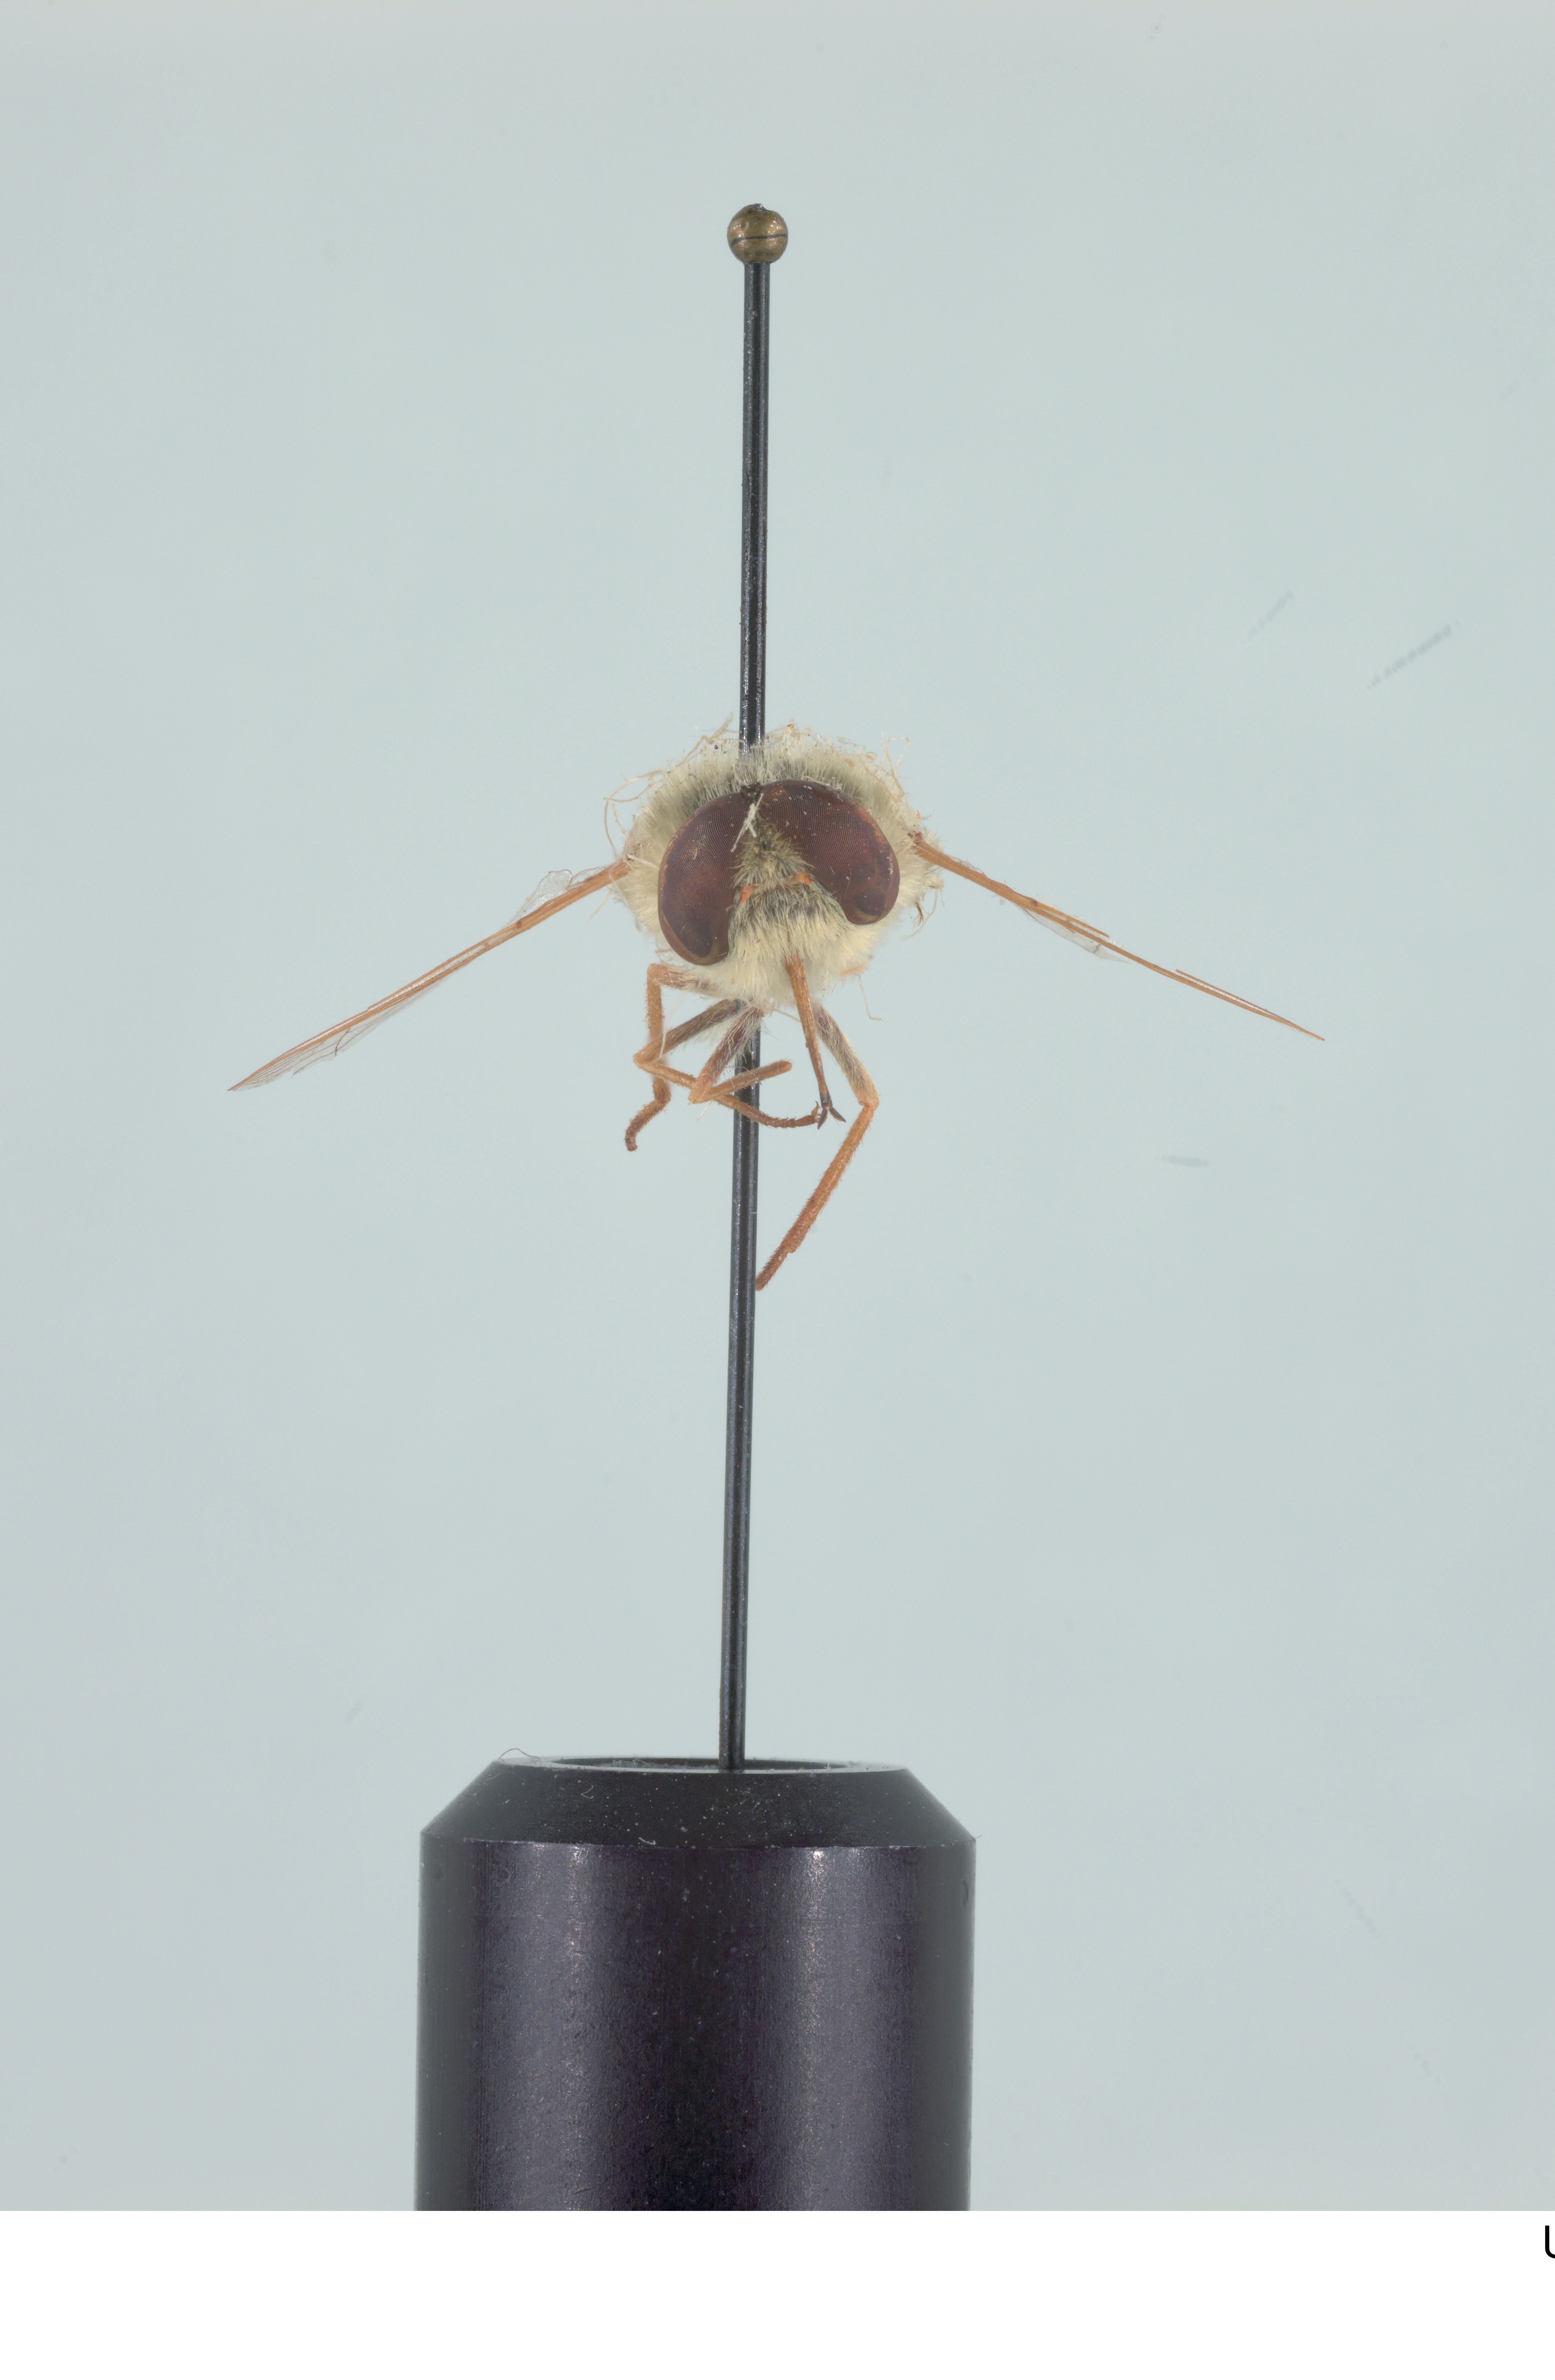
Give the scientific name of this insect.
Neorhynchocephalus sackenii
